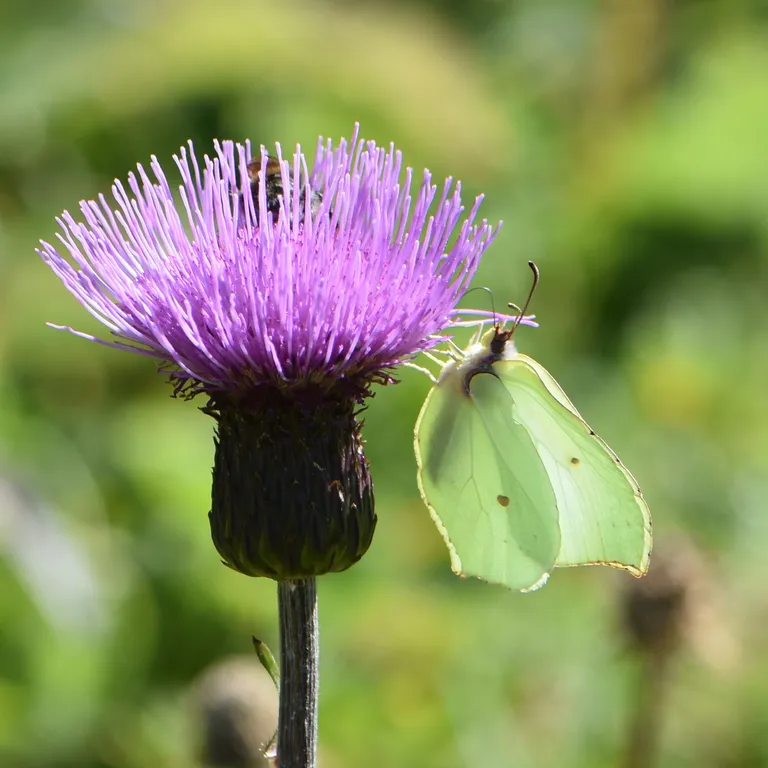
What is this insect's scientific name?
Gonepteryx rhamni
